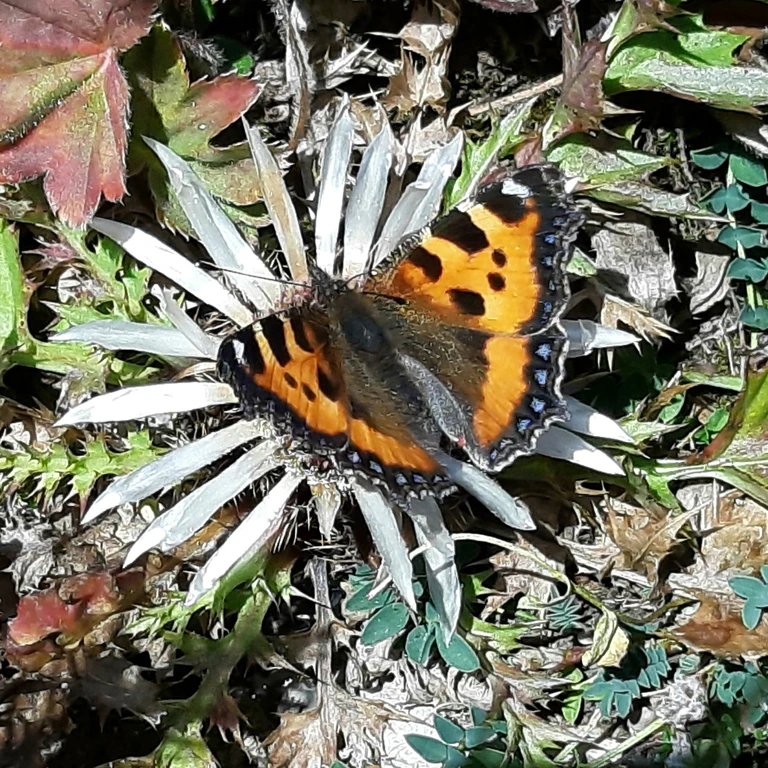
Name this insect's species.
Aglais urticae
